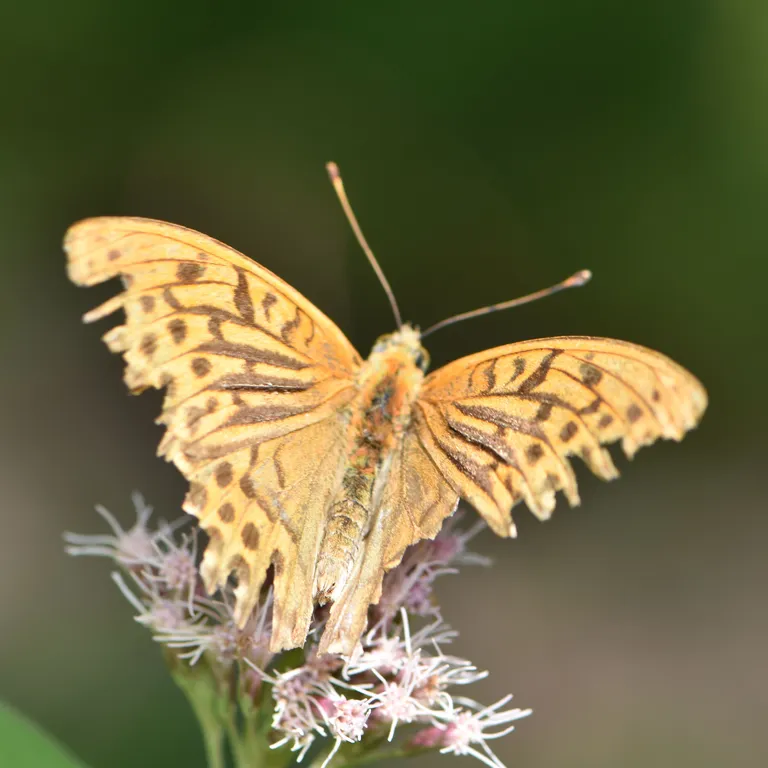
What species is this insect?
Argynnis paphia
